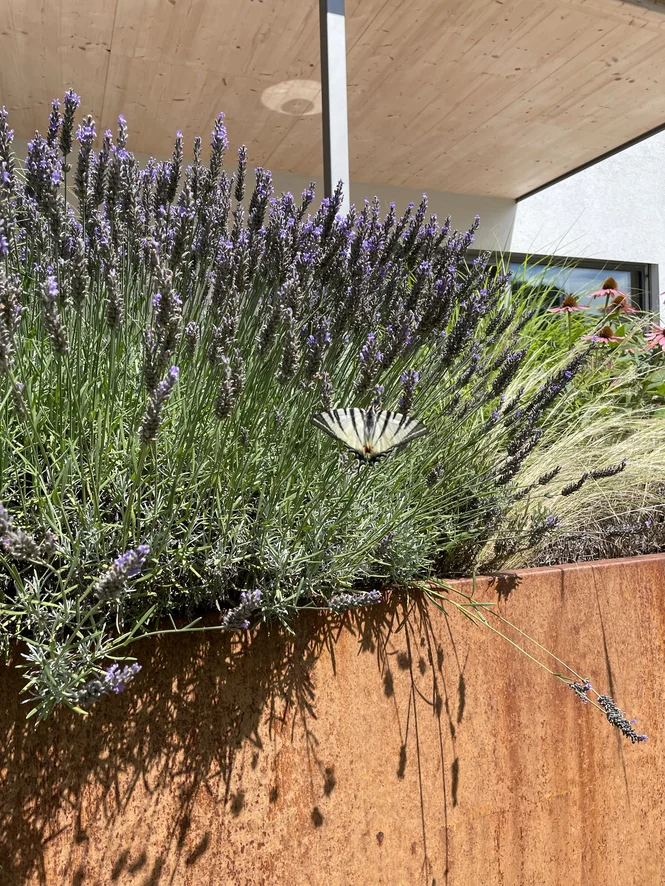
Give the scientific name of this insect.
Iphiclides podalirius
